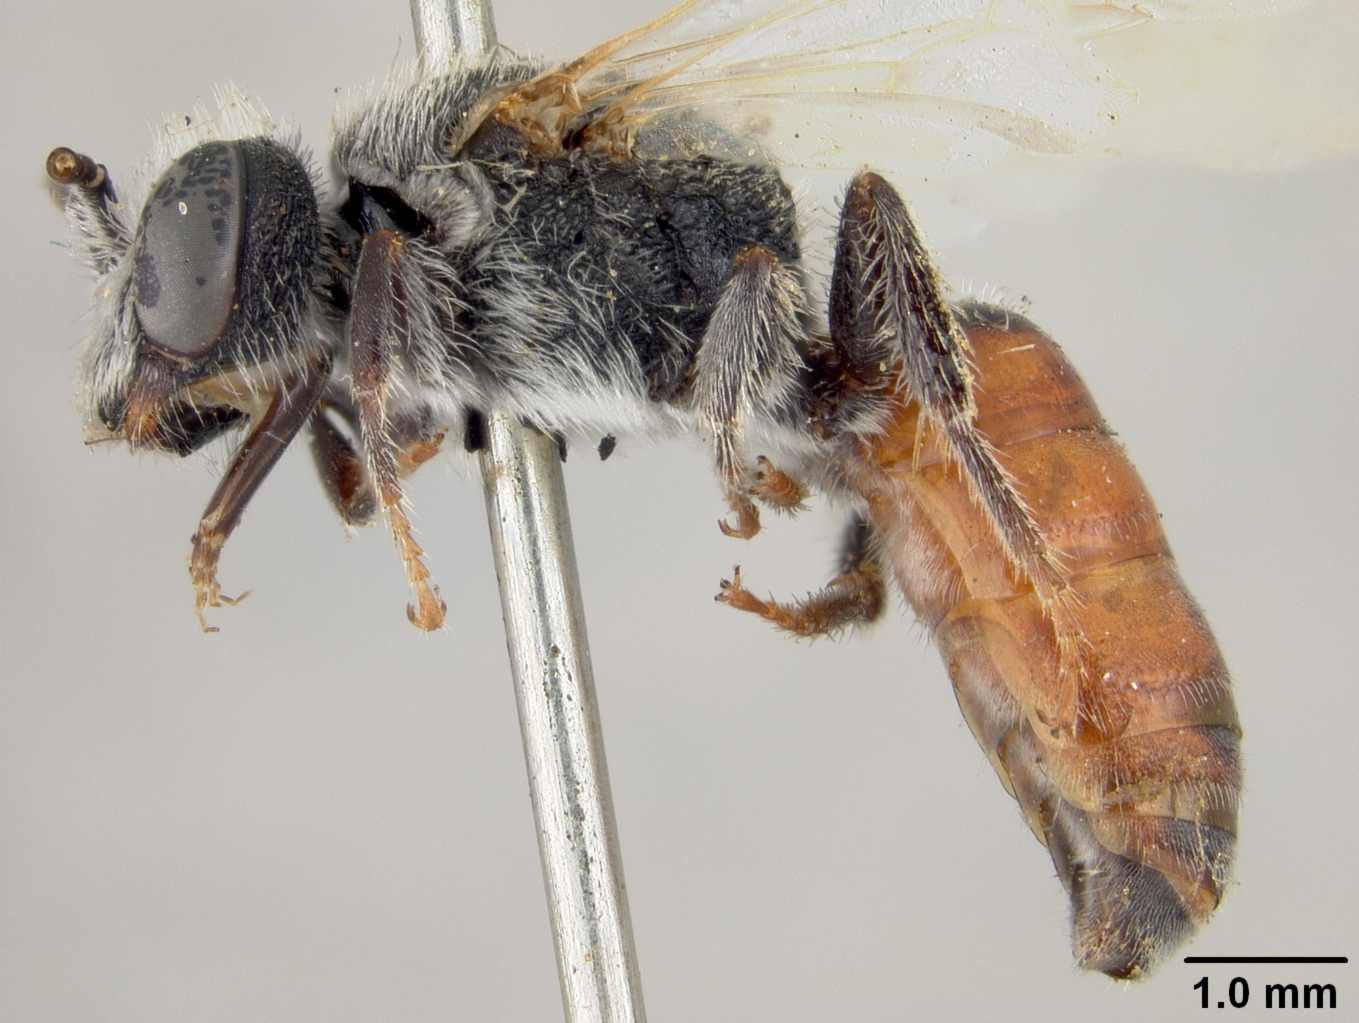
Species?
Sphecodes lautipennis
